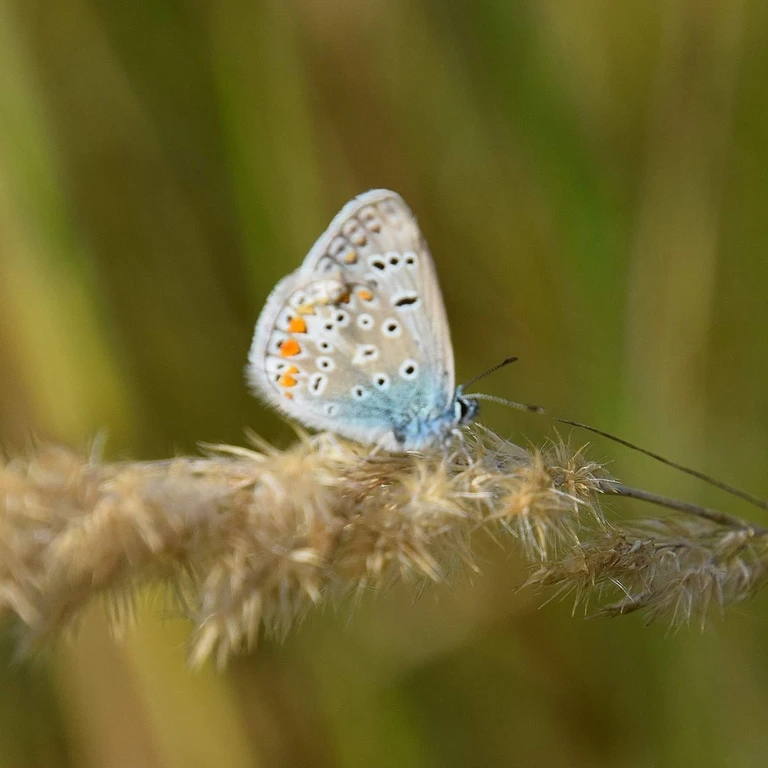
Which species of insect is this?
Polyommatus icarus
